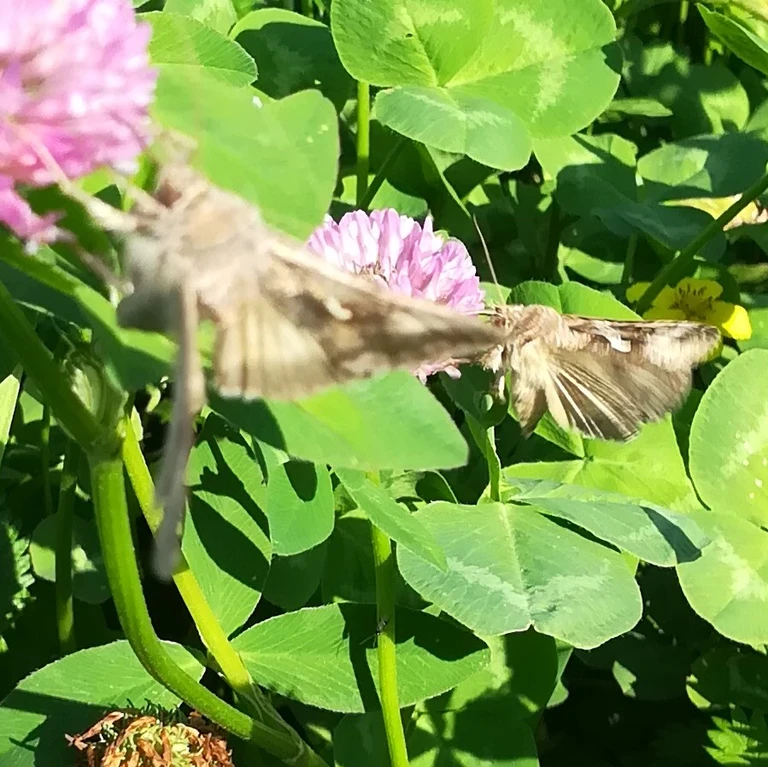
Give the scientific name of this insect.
Autographa gamma
